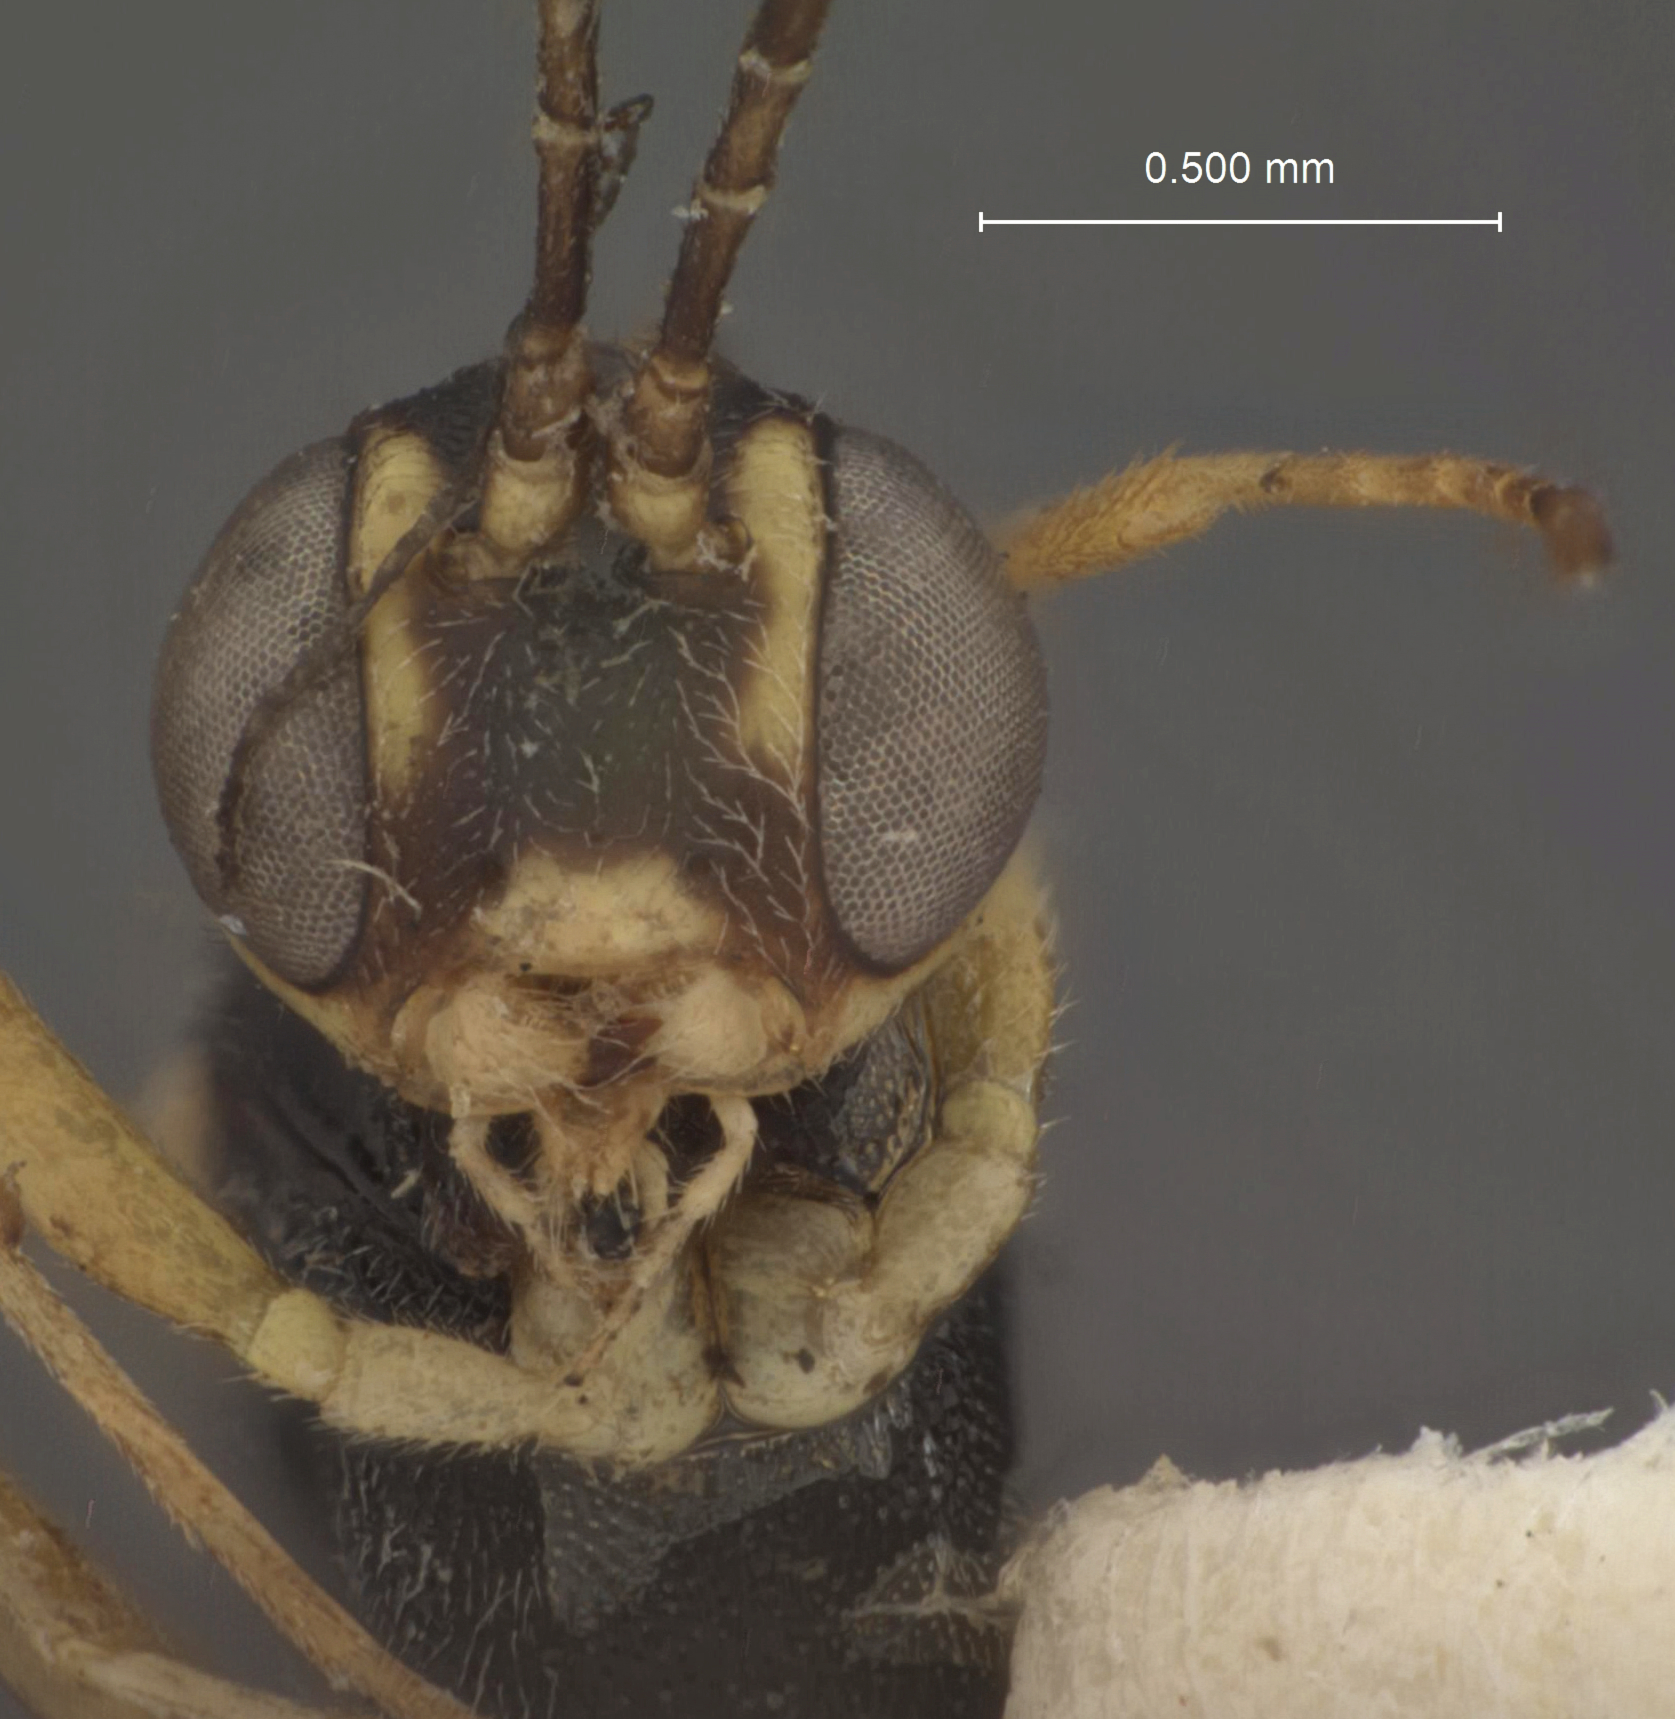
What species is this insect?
Temelucha disjuncta
